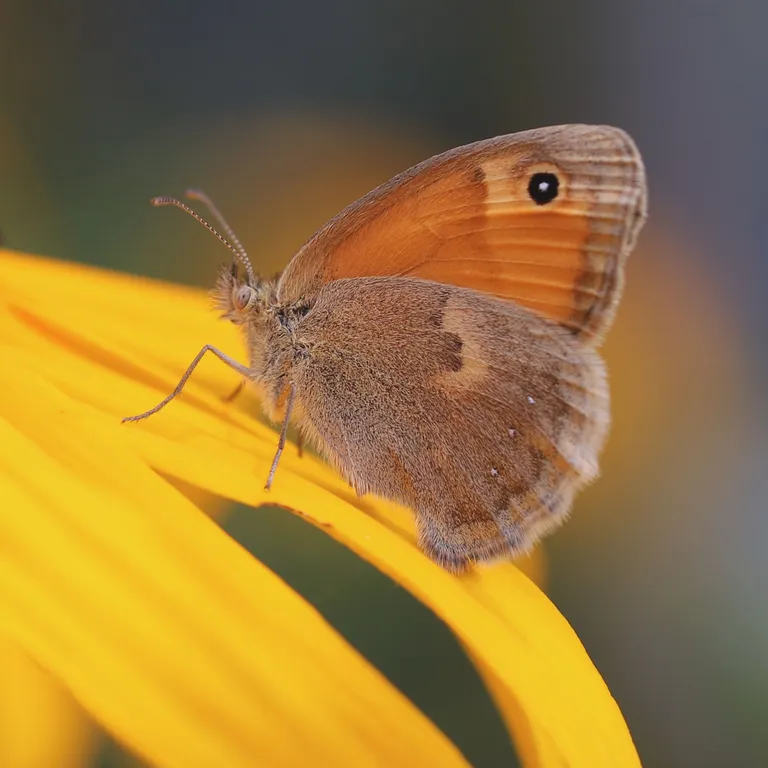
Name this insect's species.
Coenonympha pamphilus
